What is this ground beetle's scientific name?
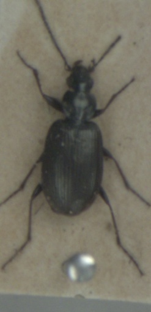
Agonum micans
